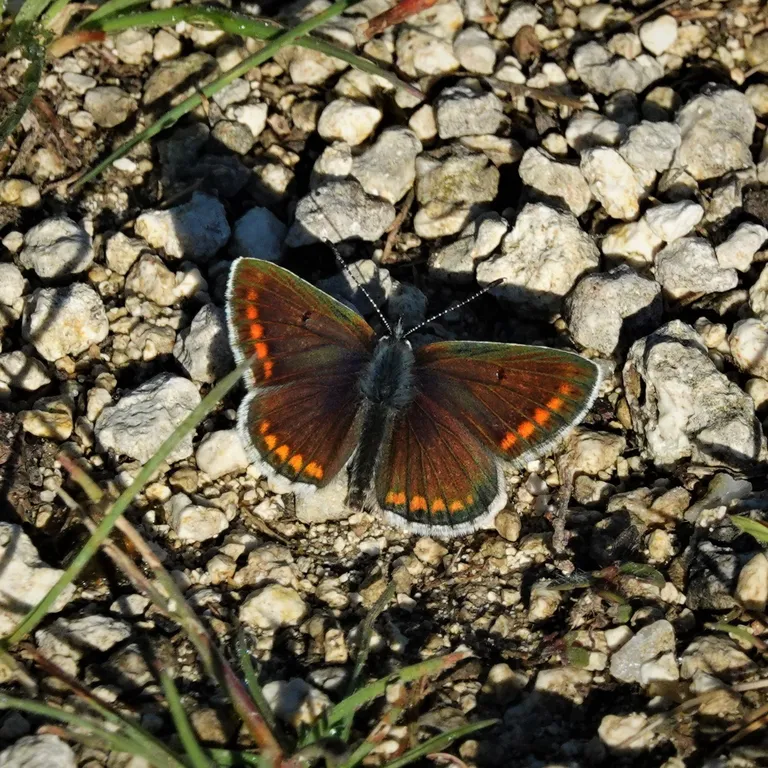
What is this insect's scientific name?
Aricia agestis/artaxerxes
